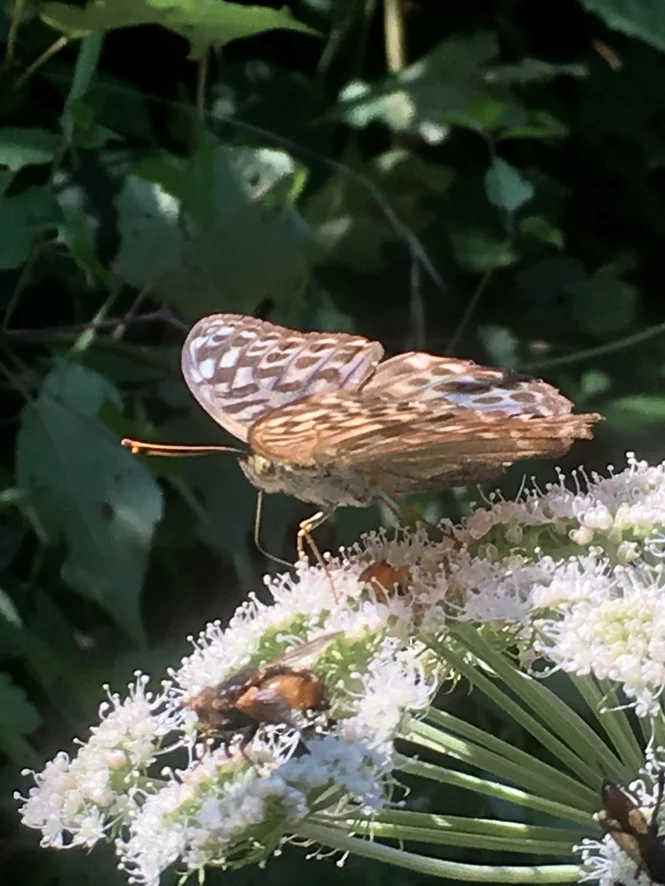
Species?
Argynnis paphia
